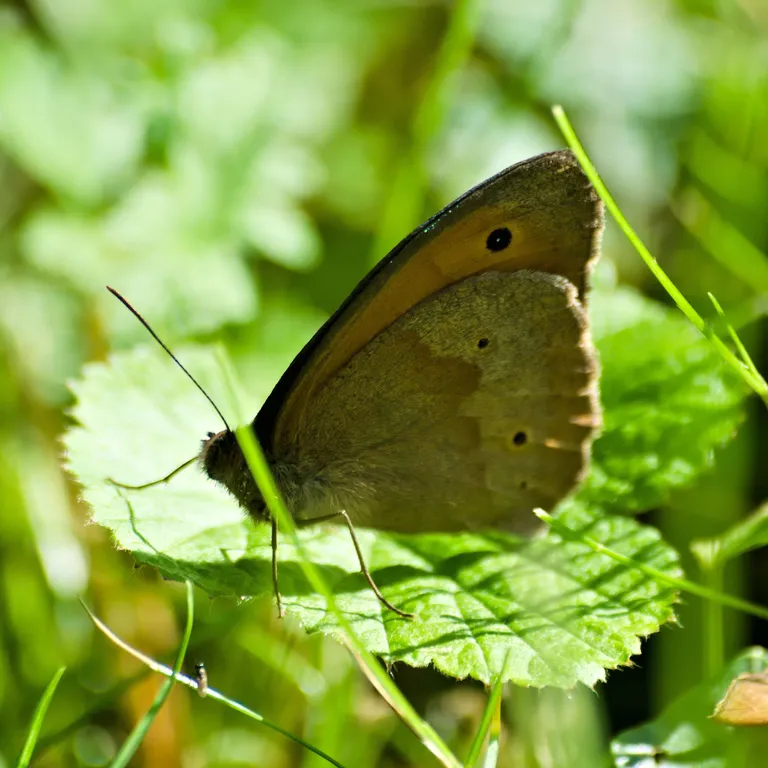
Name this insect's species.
Maniola jurtina
